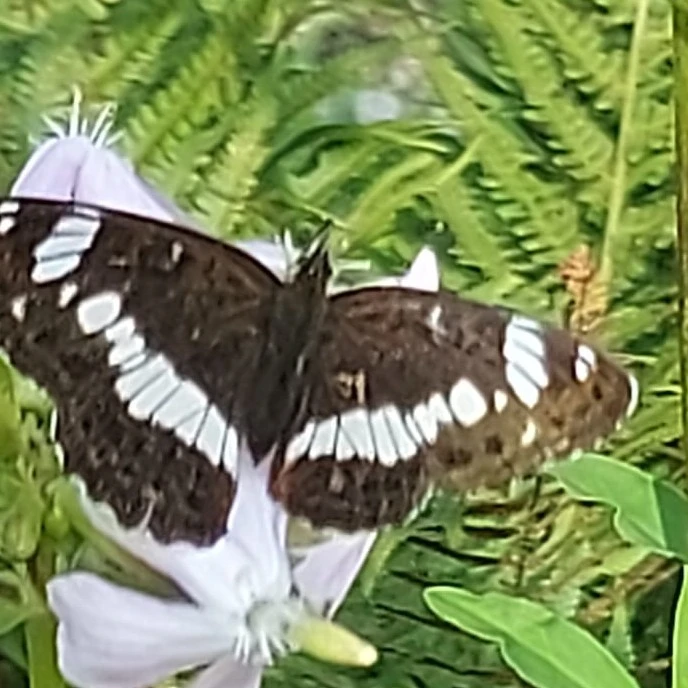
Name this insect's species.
Limenitis camilla (also Ladoga camilla)
